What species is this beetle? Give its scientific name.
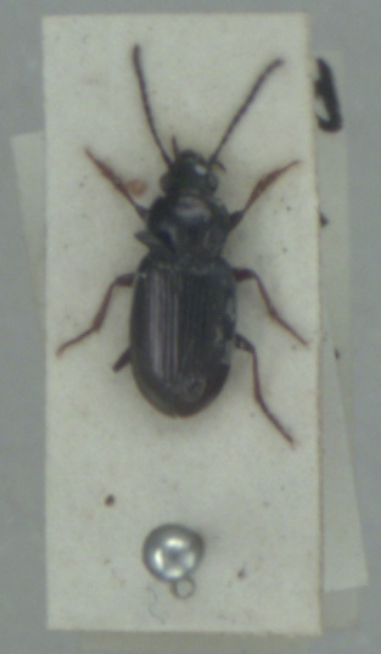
Pogonus chalceus
